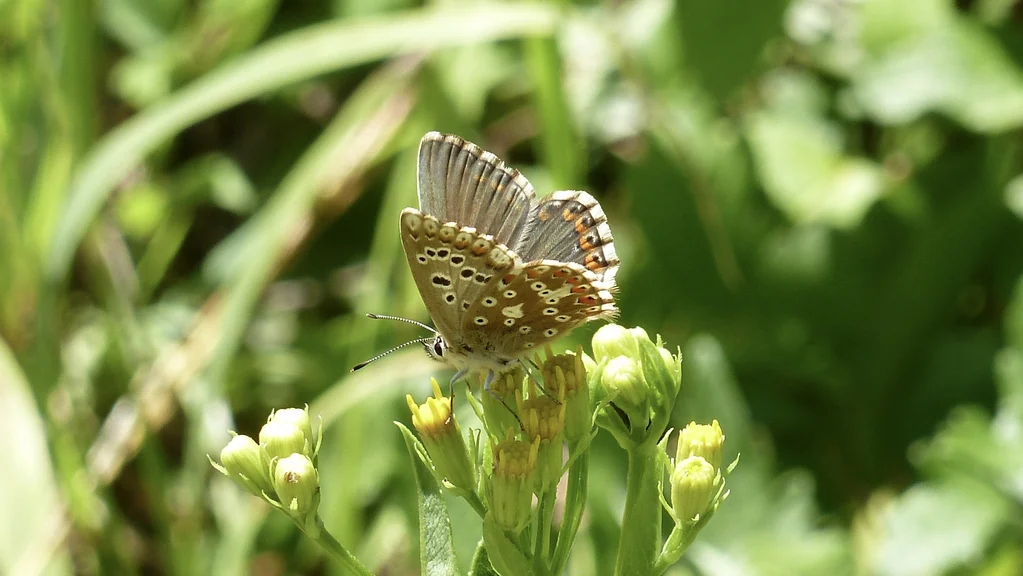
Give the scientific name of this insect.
Lysandra coridon
